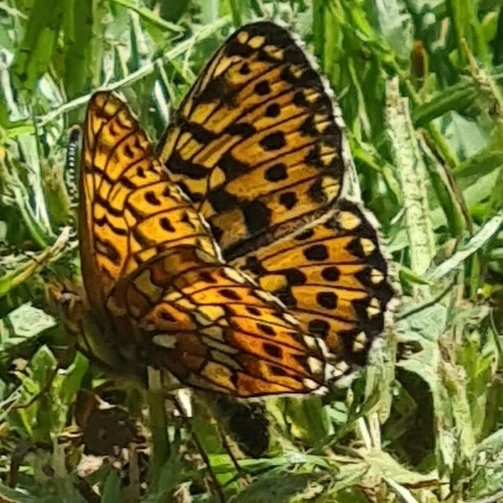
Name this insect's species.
Boloria euphrosyne (also Clossiana euphrosyne)
